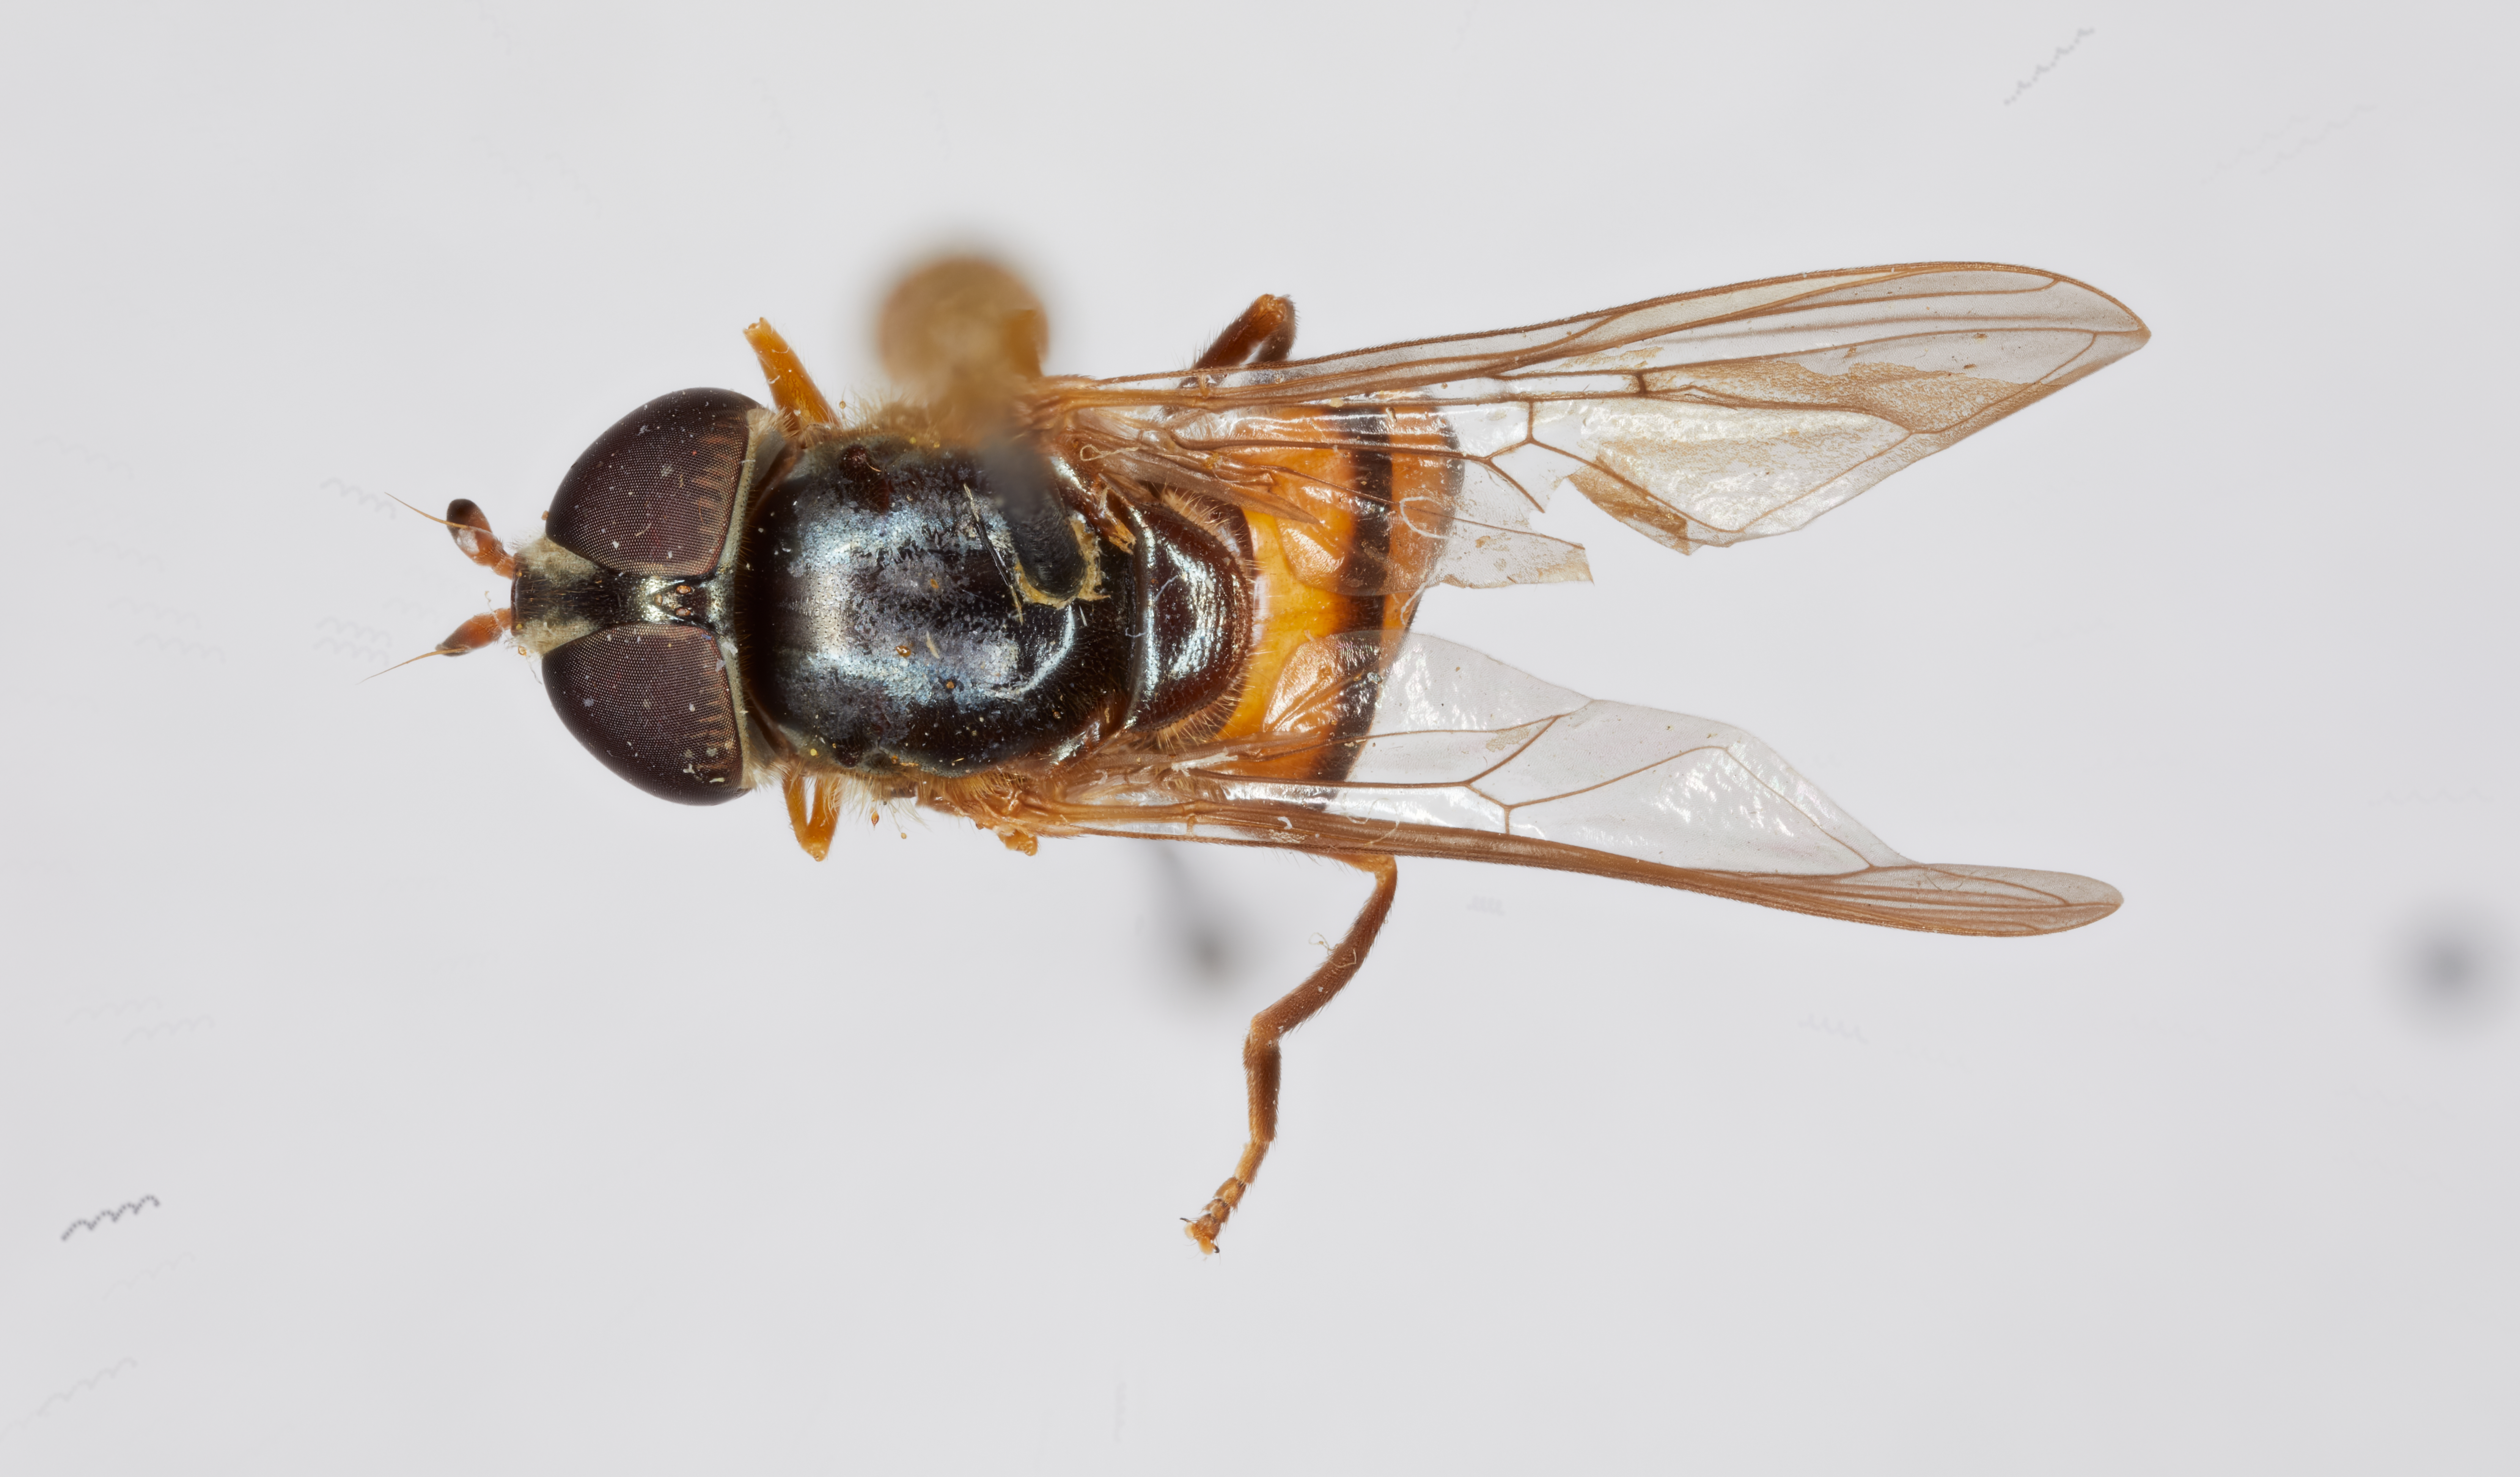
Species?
Xanthandrus tricinctus
